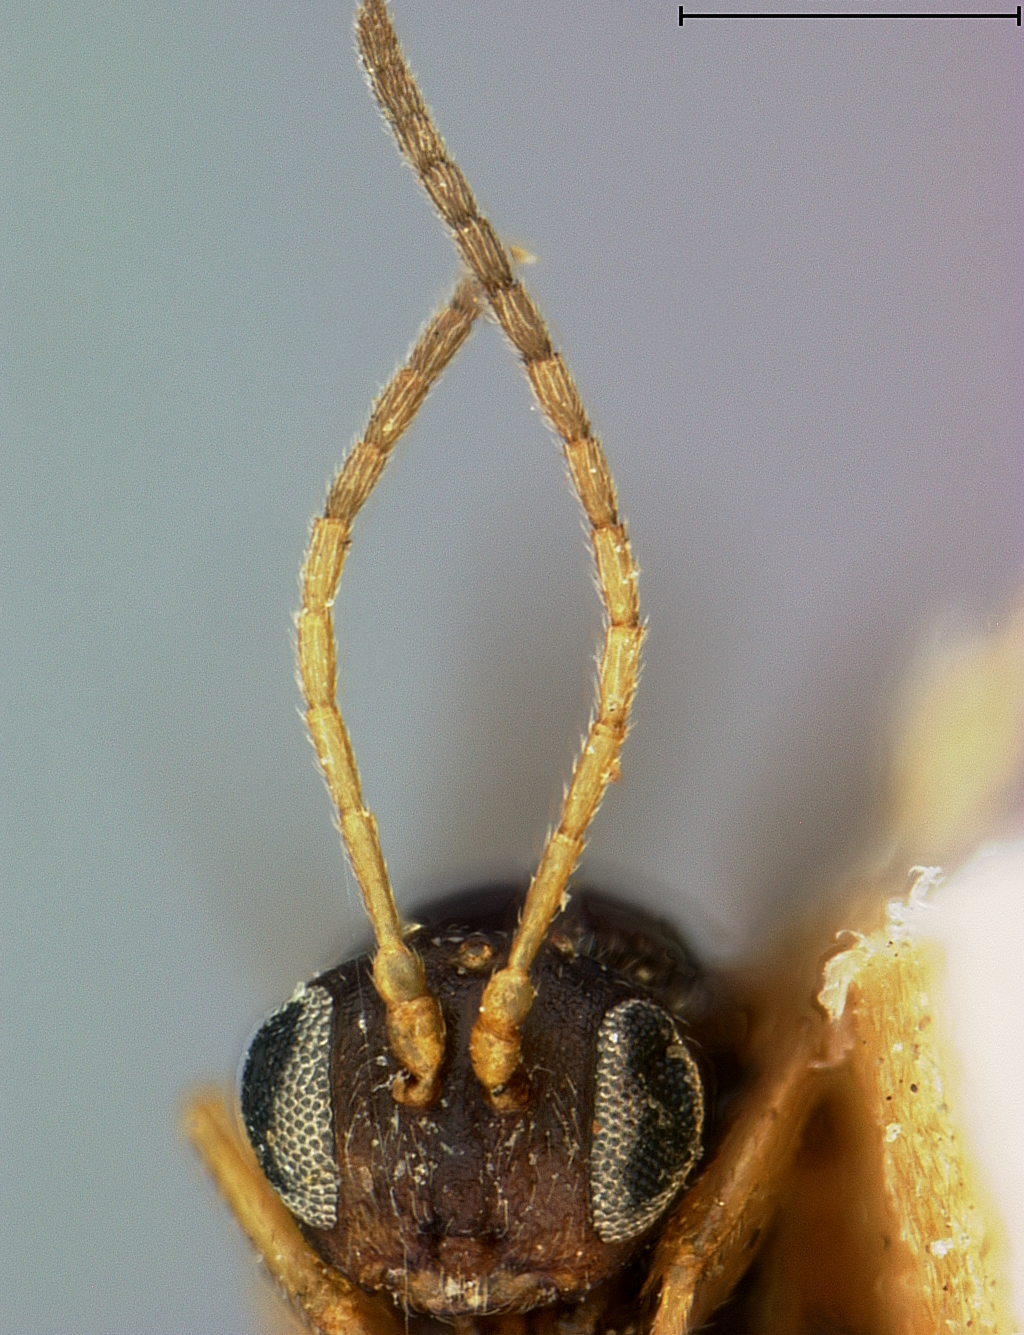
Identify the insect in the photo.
Callirhytis uvellae
